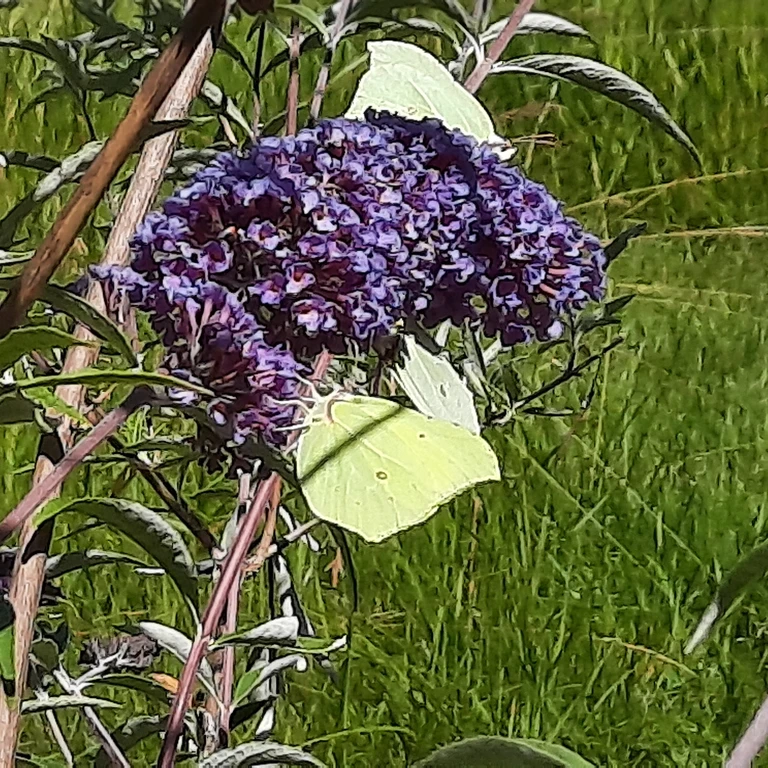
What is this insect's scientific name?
Gonepteryx rhamni
